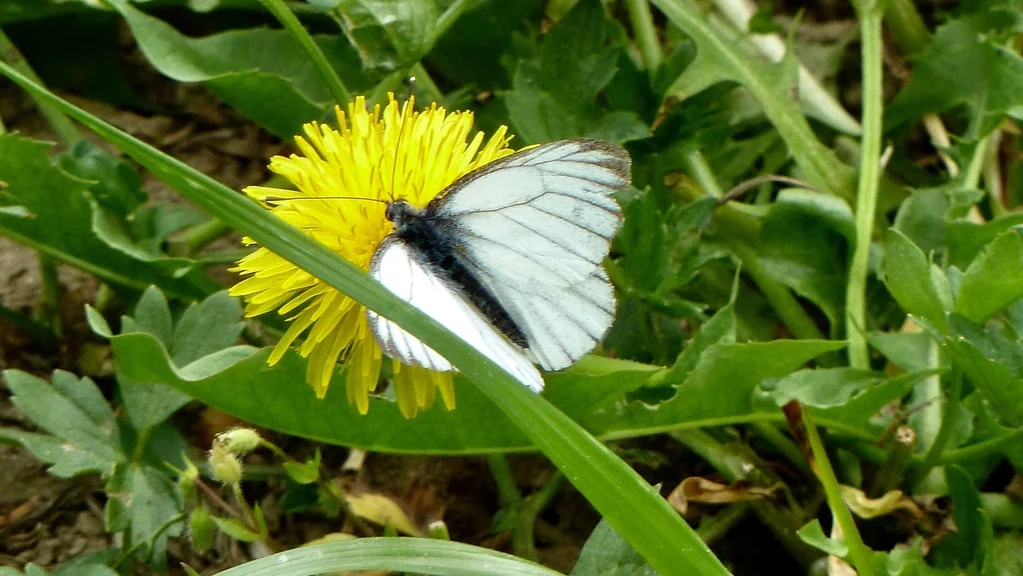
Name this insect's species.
Pieris napi
